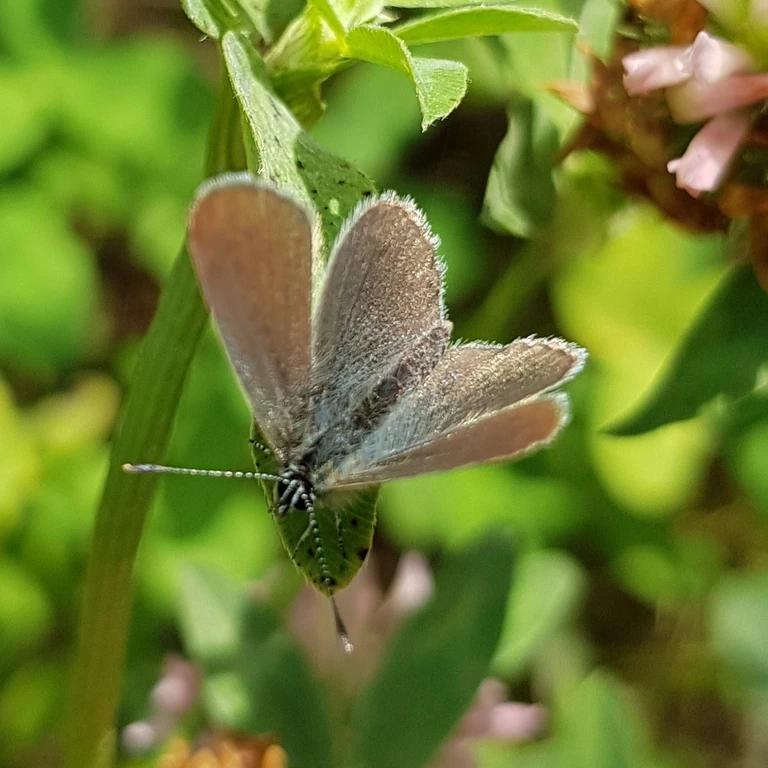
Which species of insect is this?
Cupido minimus
